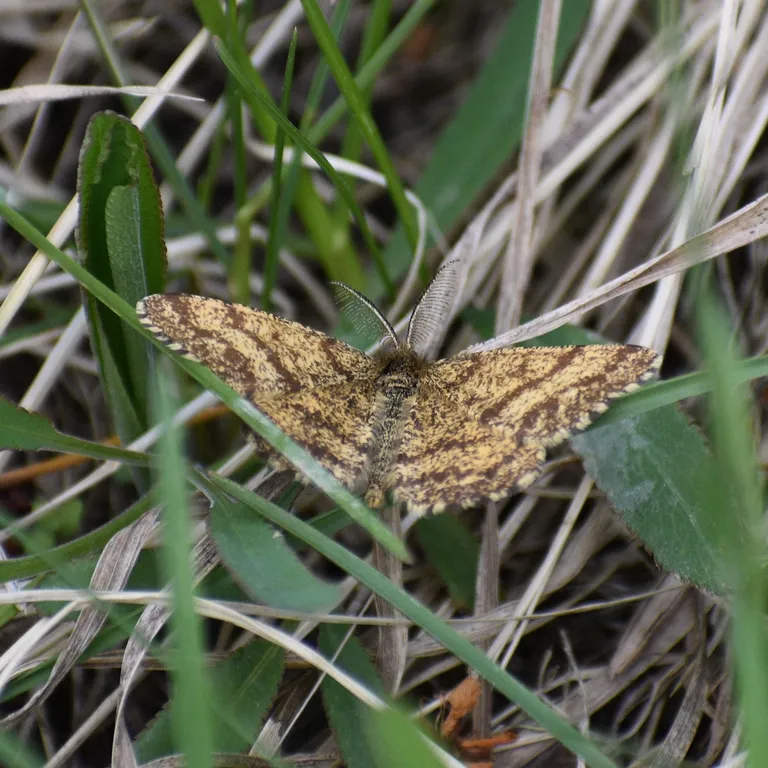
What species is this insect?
Ematurga atomaria
